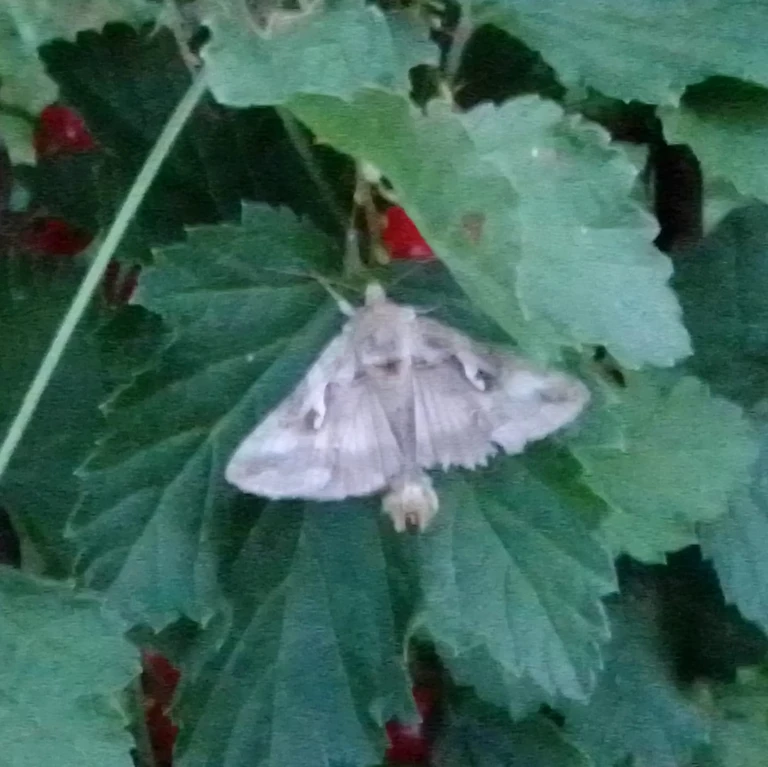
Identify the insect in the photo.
Autographa gamma
